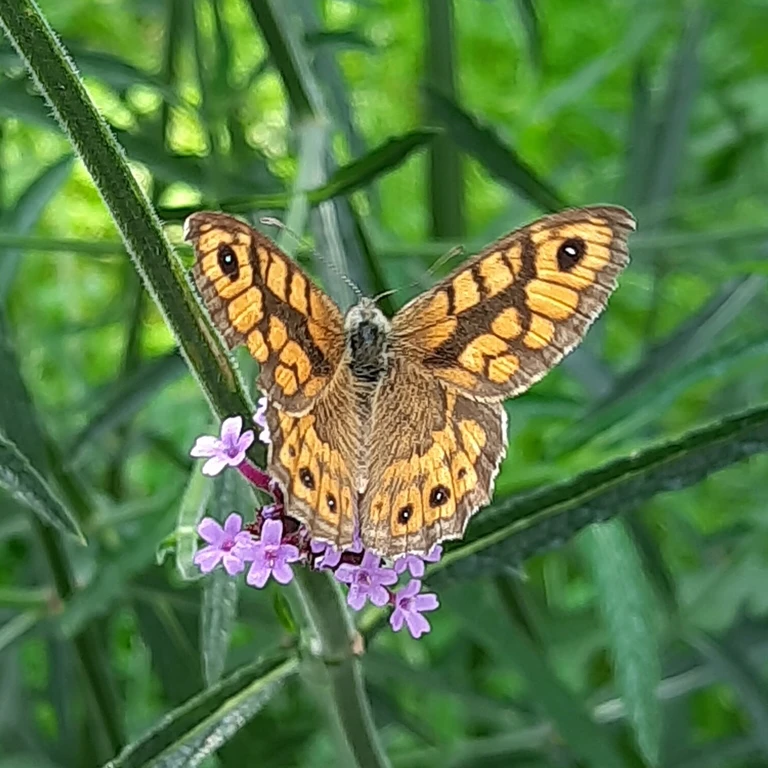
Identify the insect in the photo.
Lasiommata megera (also Pararge megera)
